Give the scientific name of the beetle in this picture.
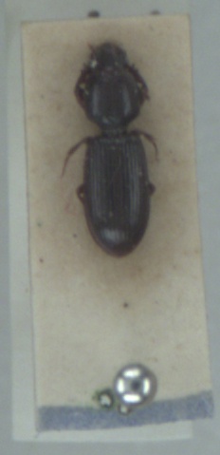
Clivina fossor
